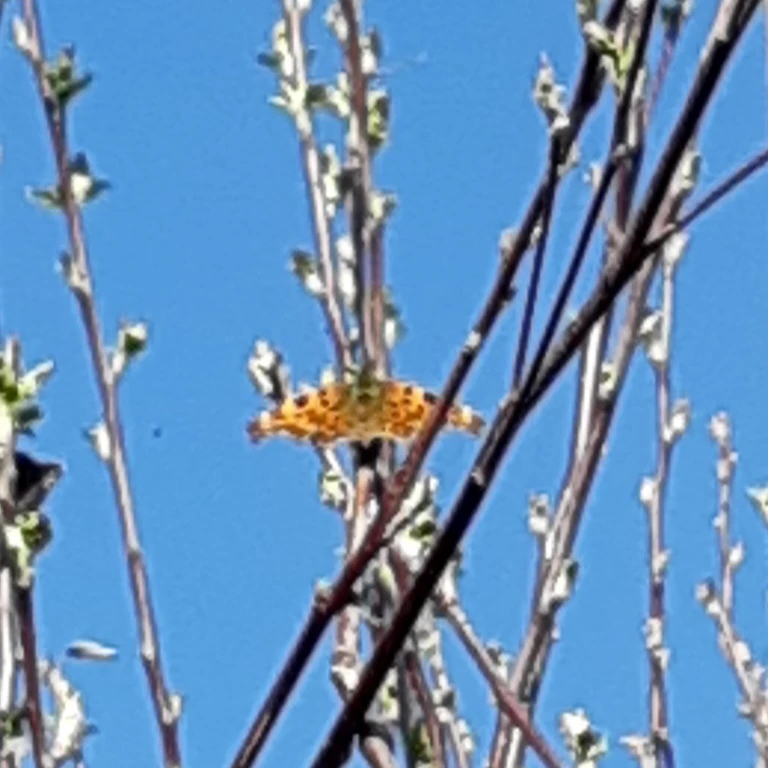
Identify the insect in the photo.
Polygonia c-album
